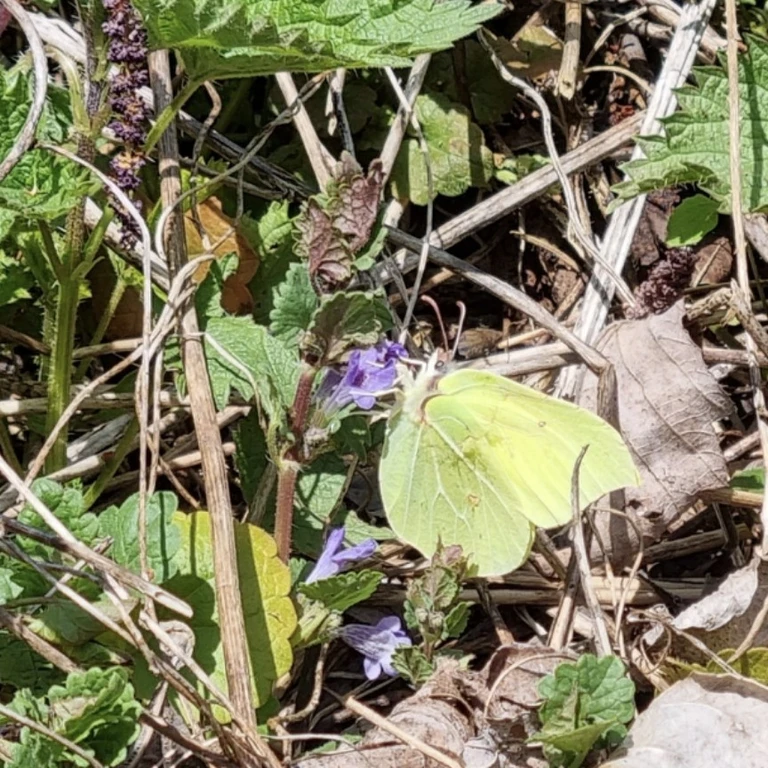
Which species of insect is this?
Gonepteryx rhamni
